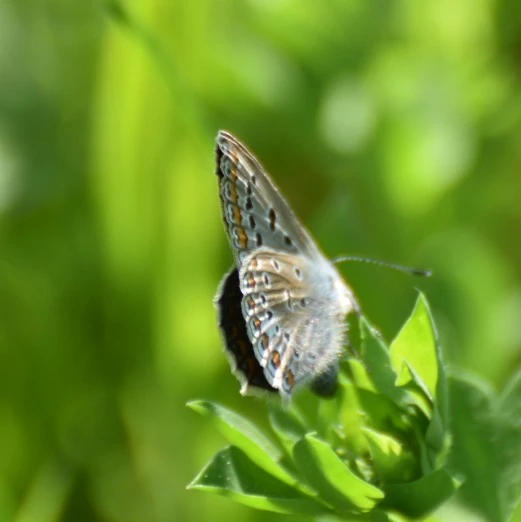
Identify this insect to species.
Polyommatus icarus
